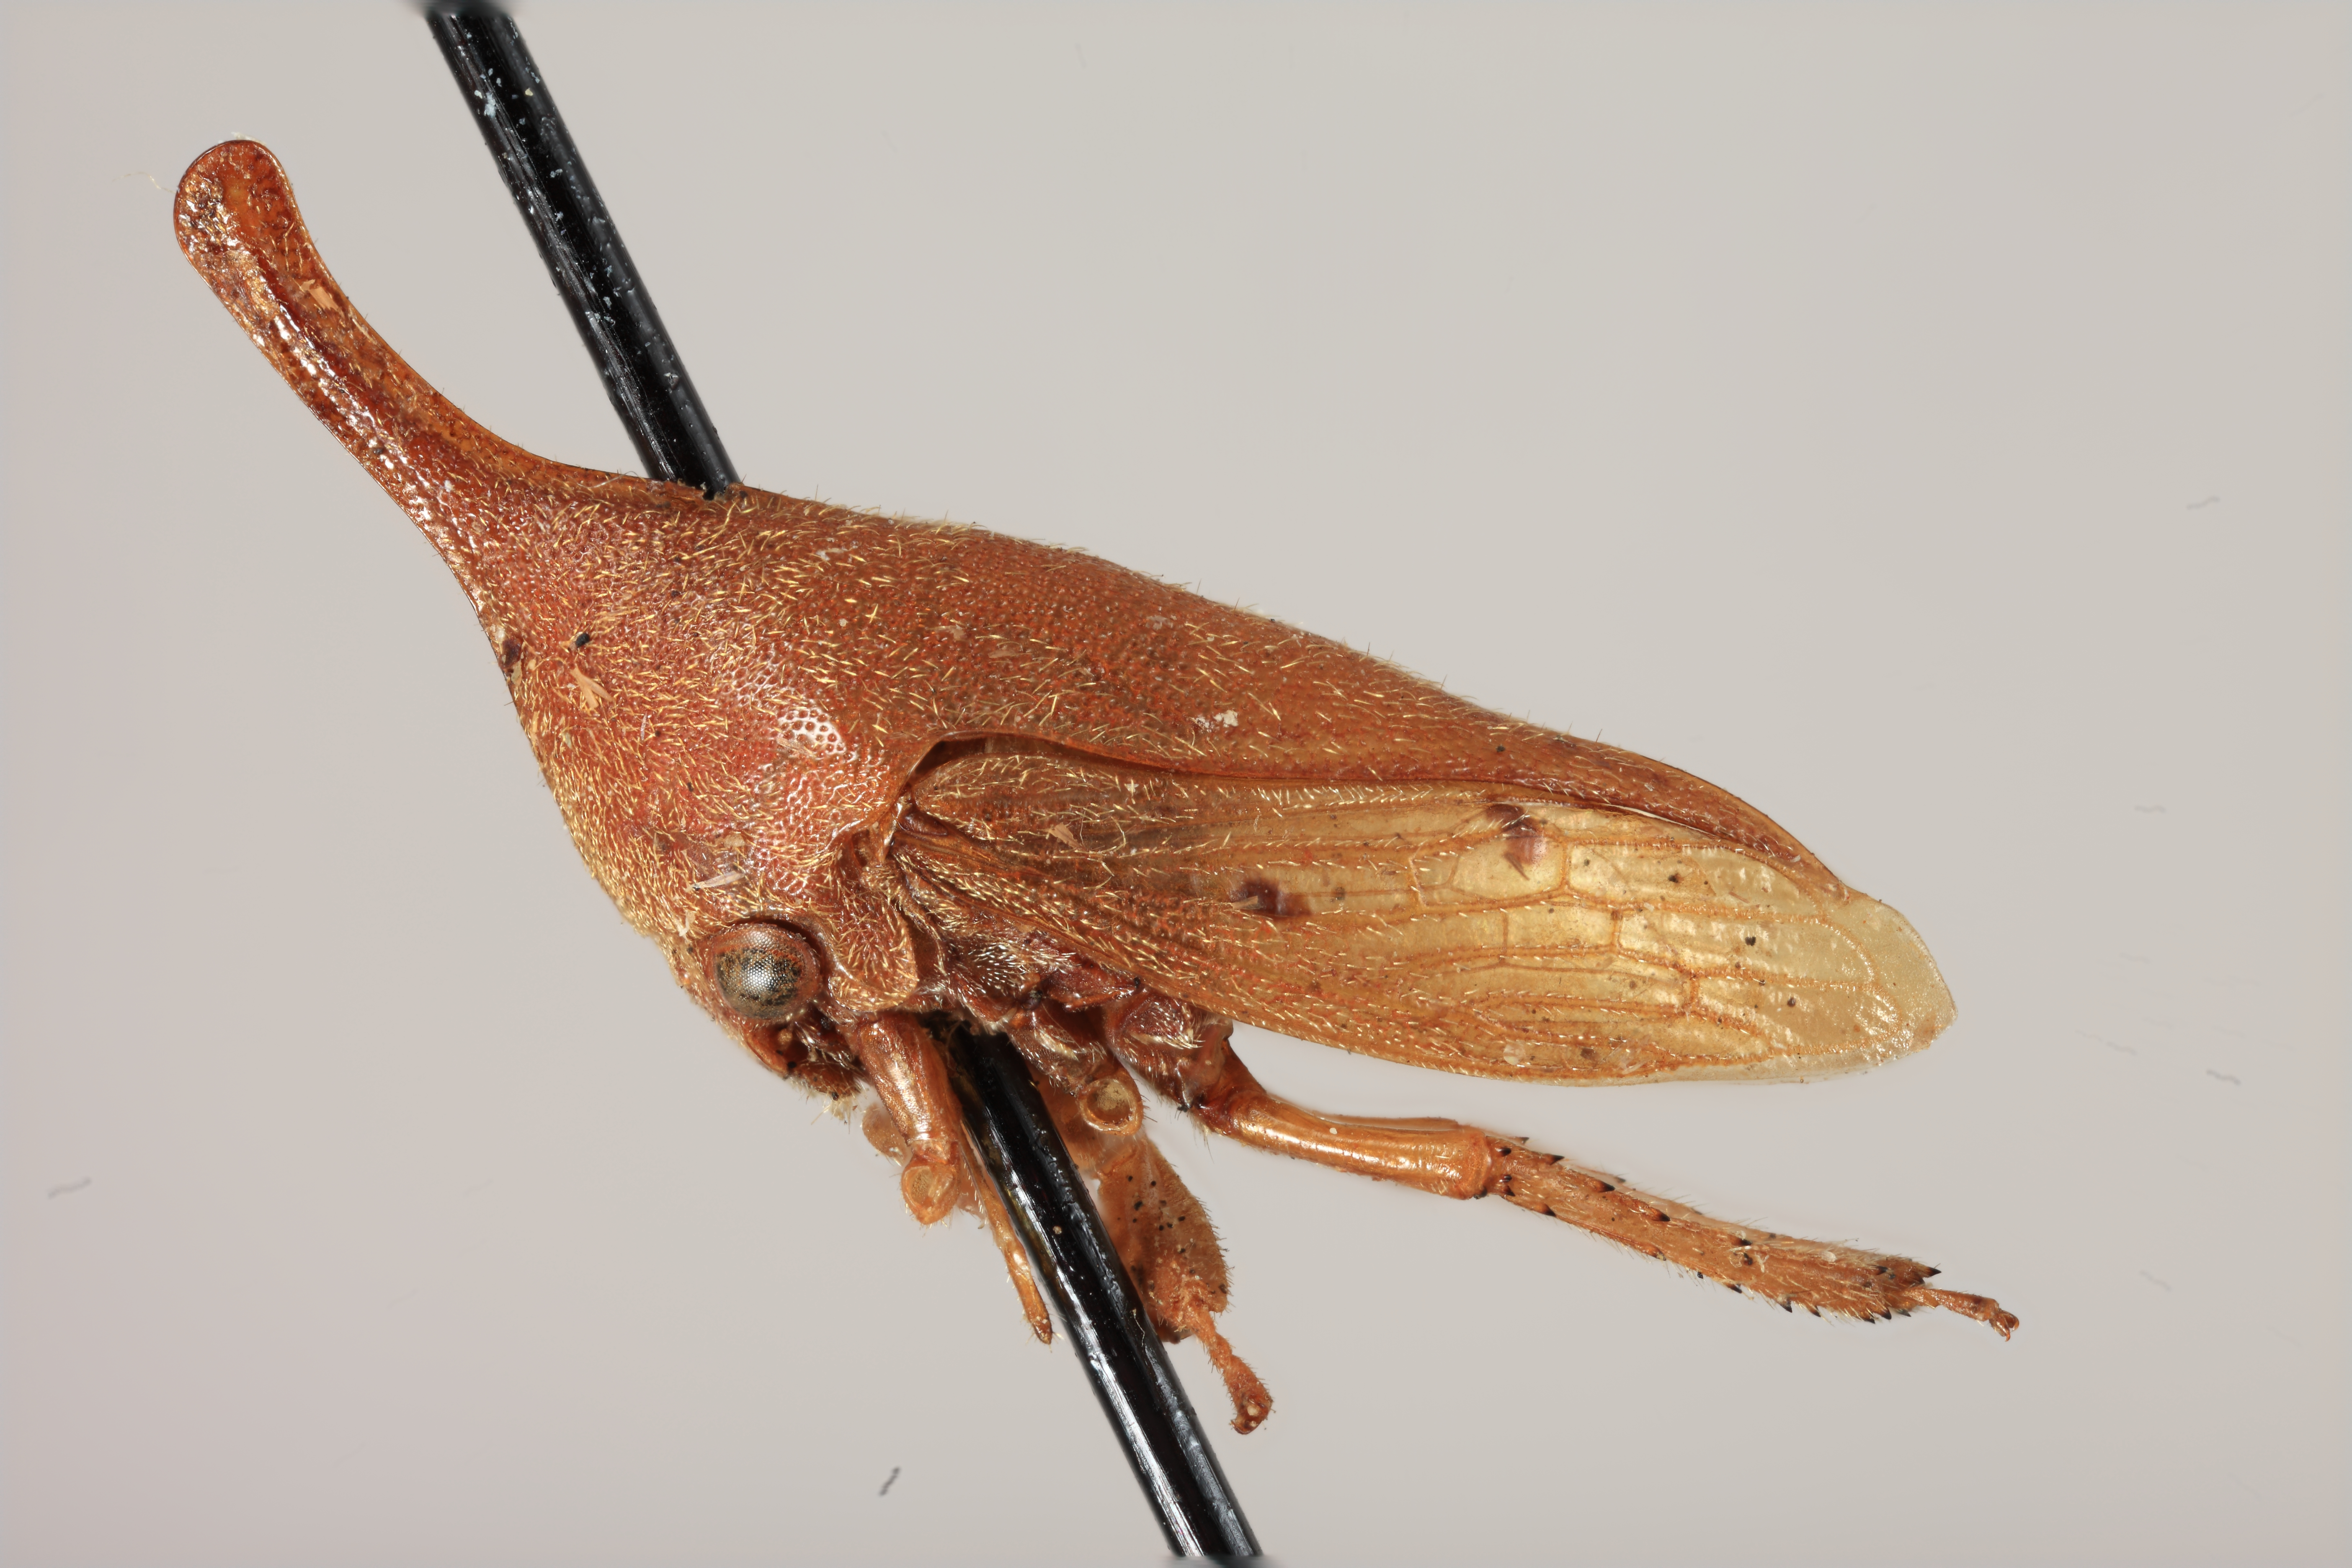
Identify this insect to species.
Aconophora erecta
